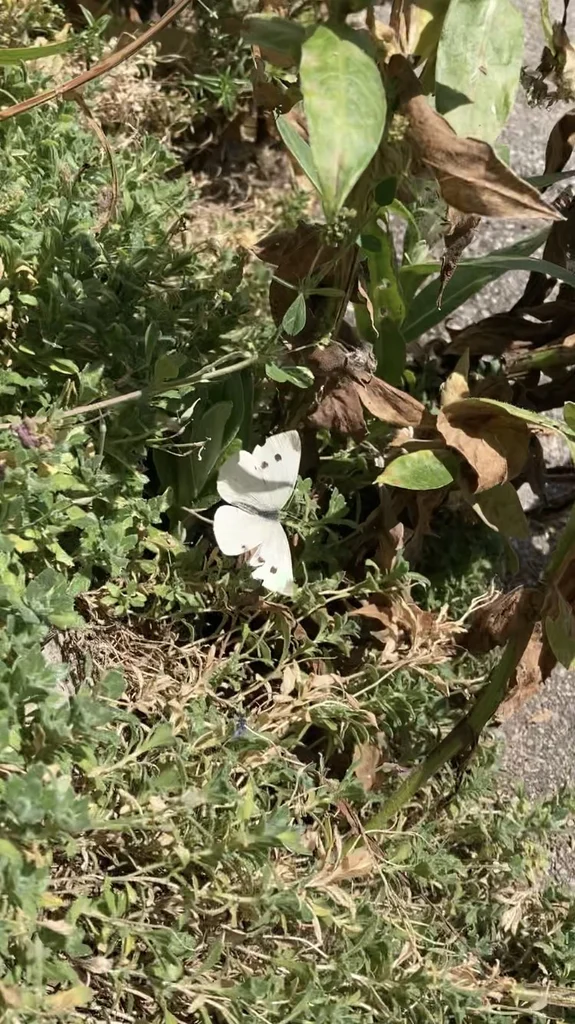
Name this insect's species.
Pieris rapae
